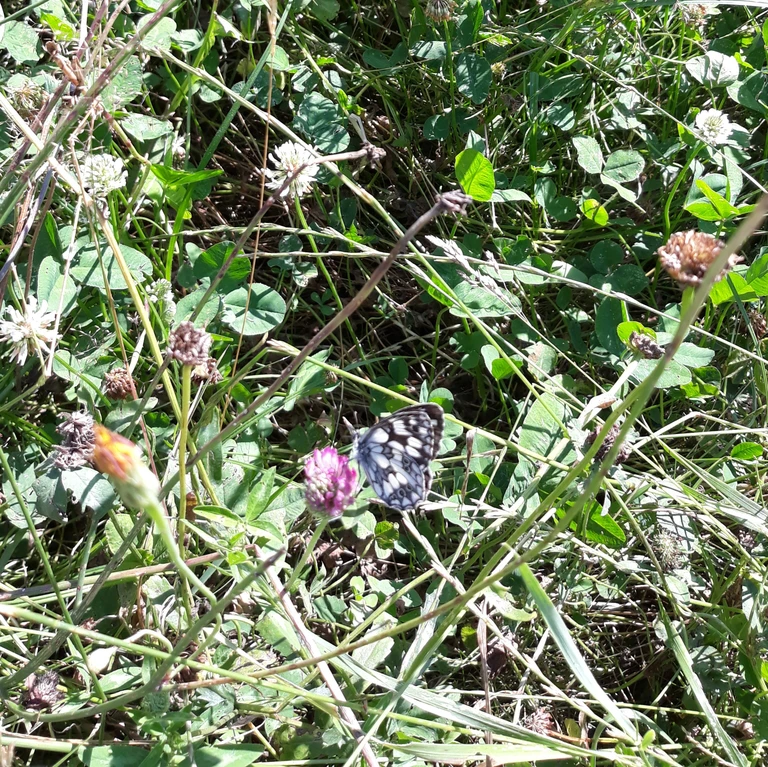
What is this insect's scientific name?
Melanargia galathea
